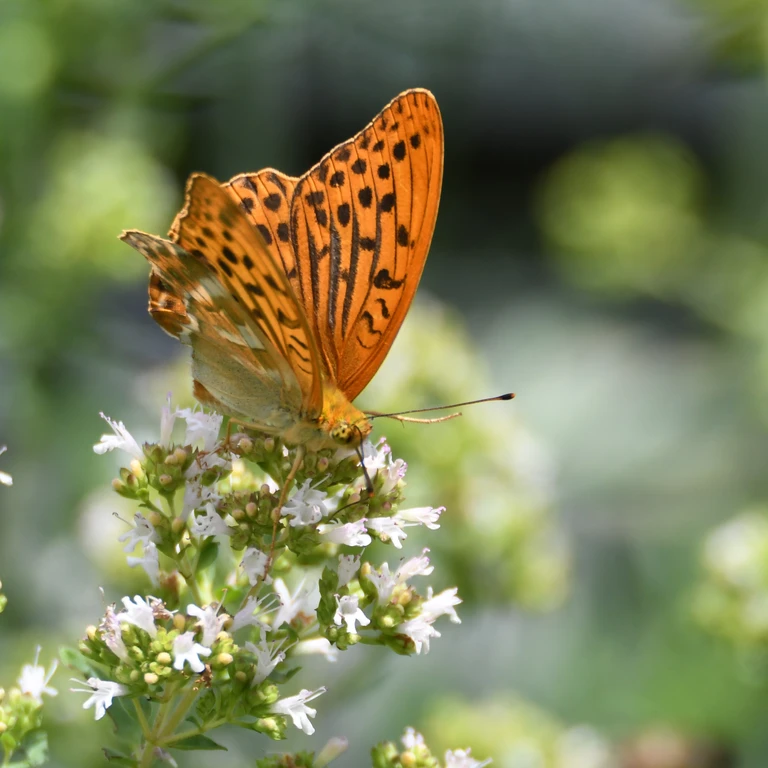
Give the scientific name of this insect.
Argynnis paphia
